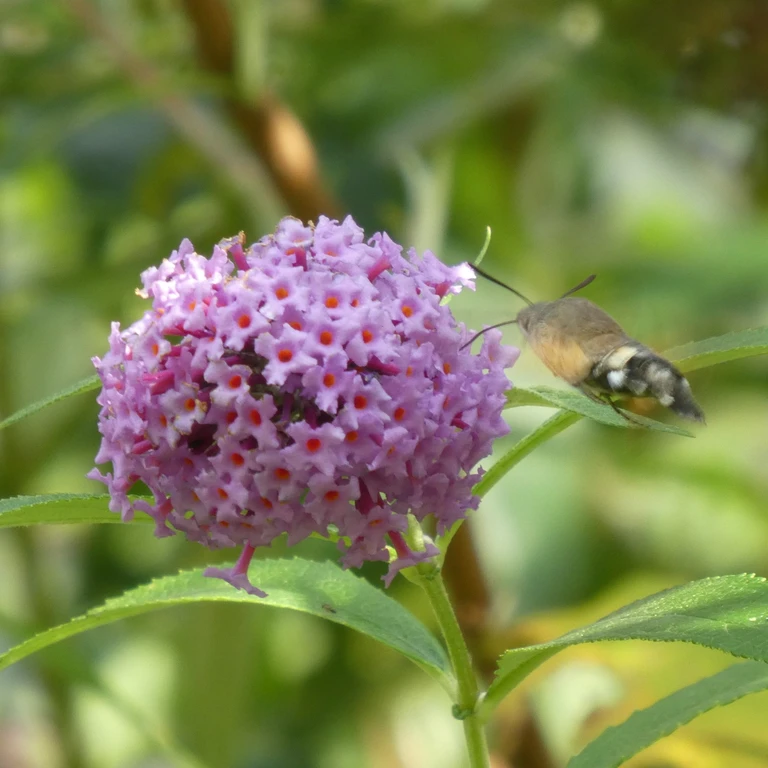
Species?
Macroglossum stellatarum
